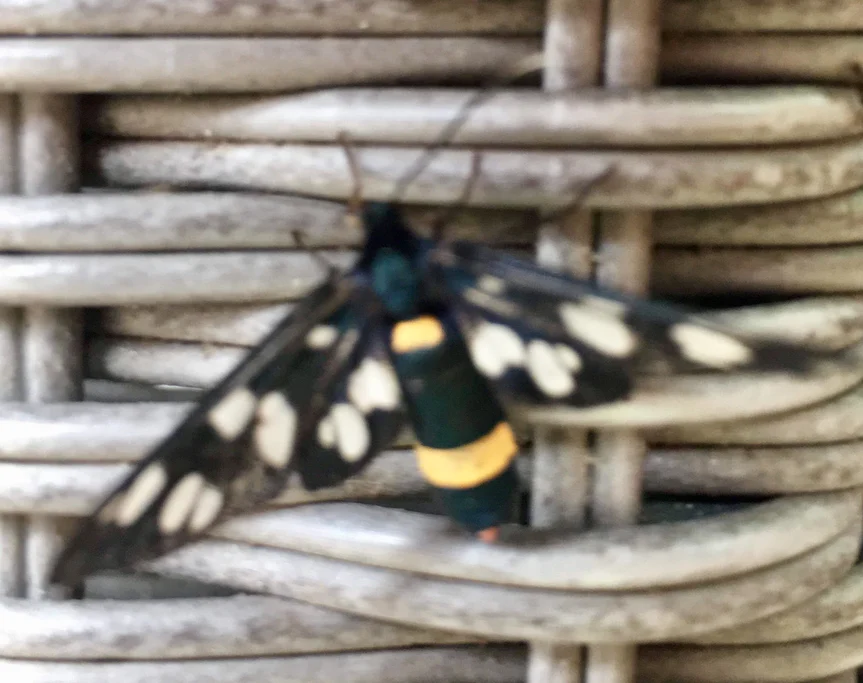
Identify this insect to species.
Amata phegea
